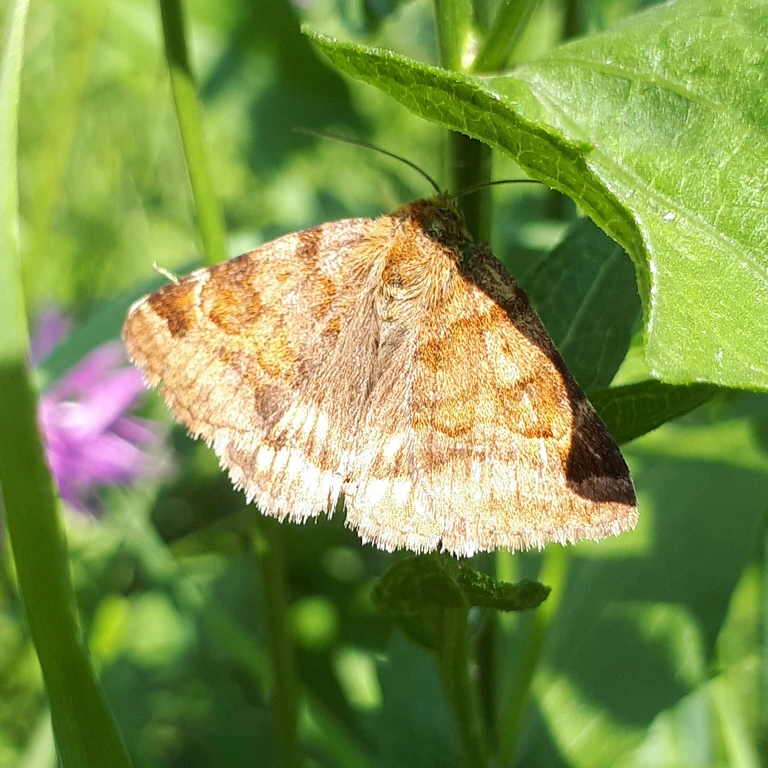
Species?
Euclidia glyphica
